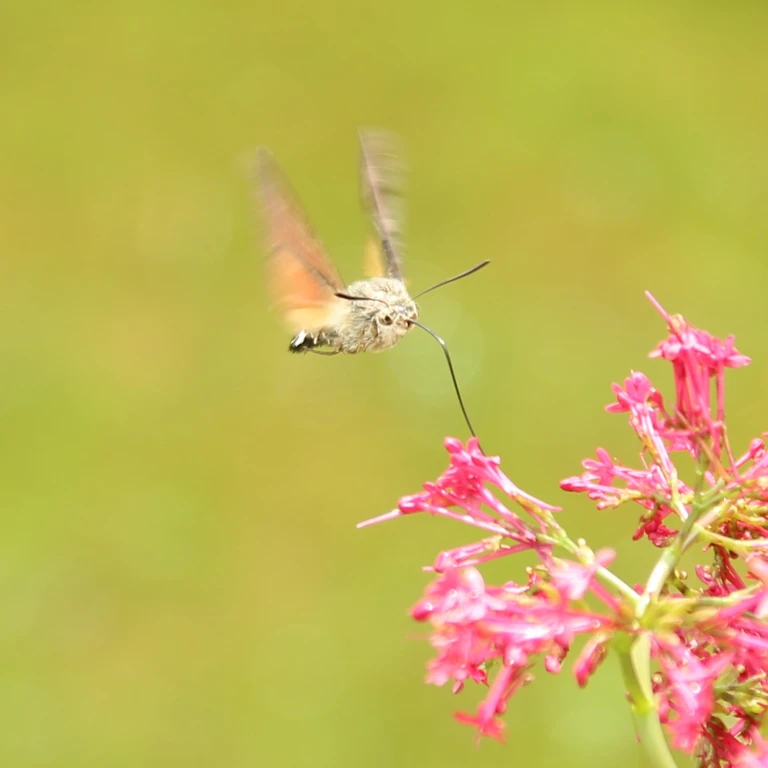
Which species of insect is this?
Macroglossum stellatarum
